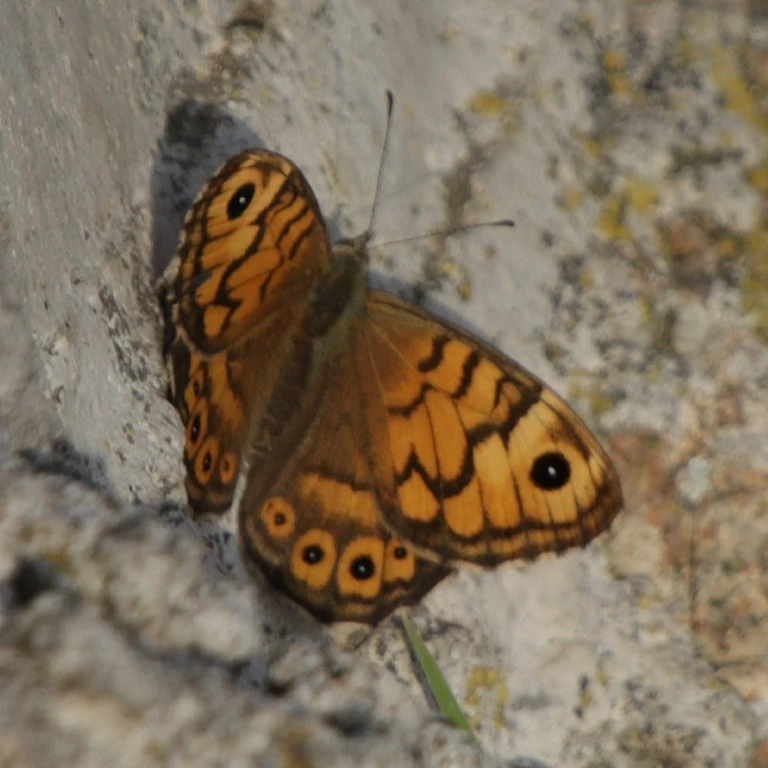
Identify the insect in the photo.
Lasiommata megera (also Pararge megera)
